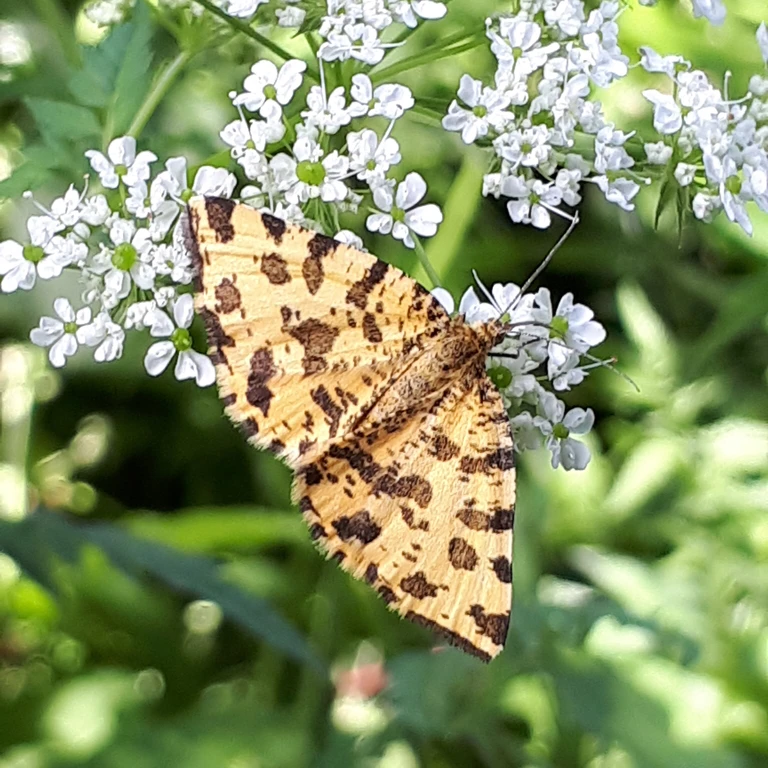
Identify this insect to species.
Pseudopanthera macularia
